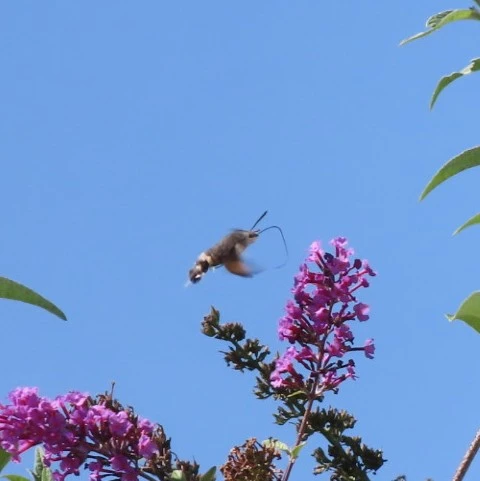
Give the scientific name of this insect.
Macroglossum stellatarum
